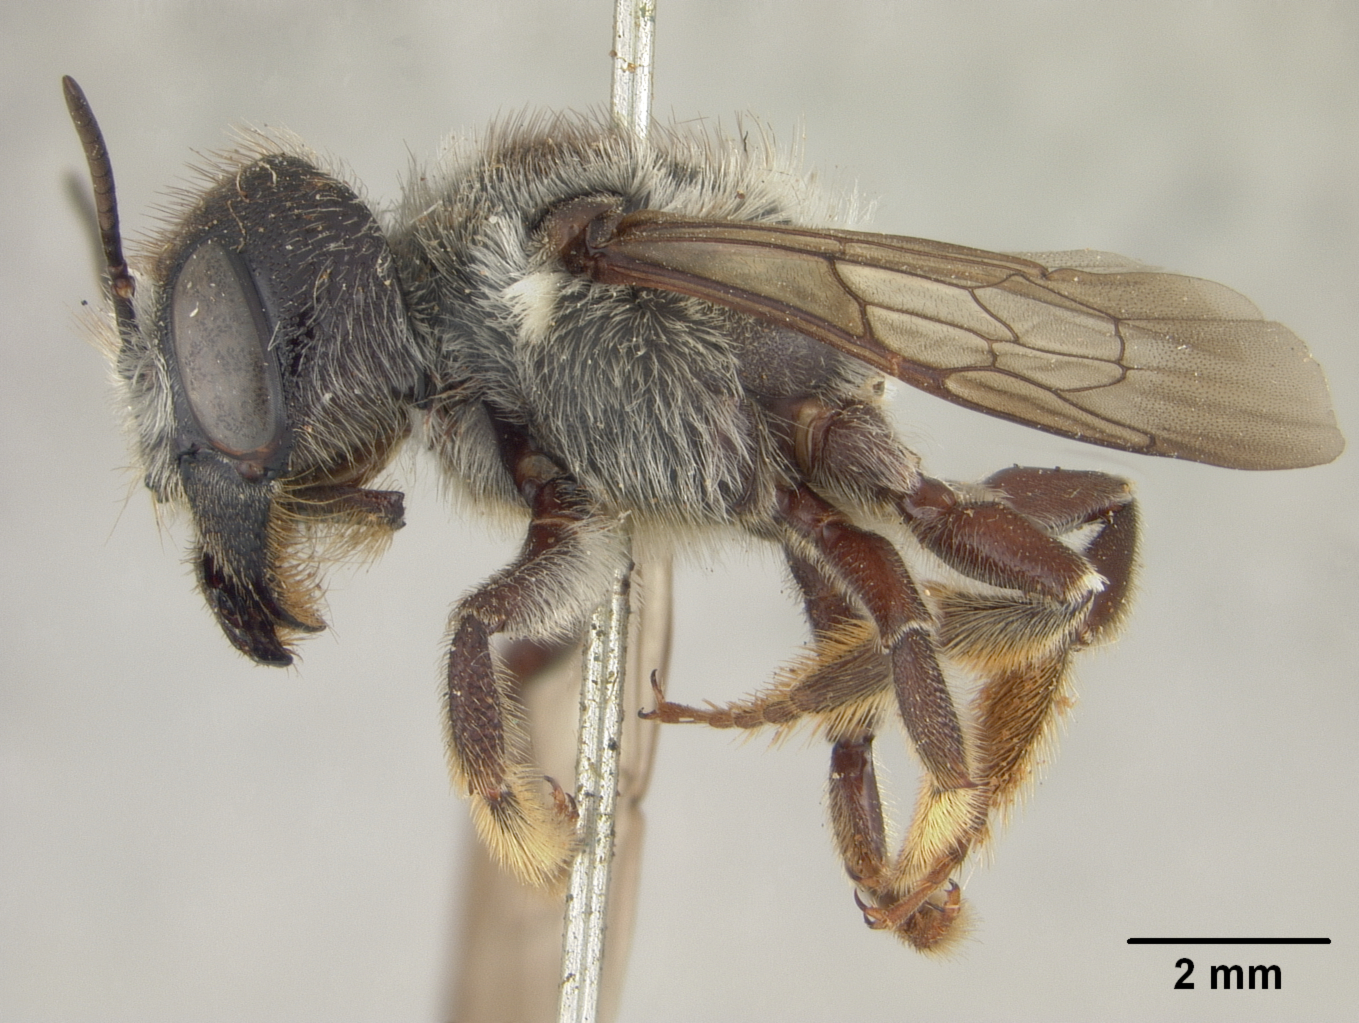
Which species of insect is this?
Megachile lucrosa
